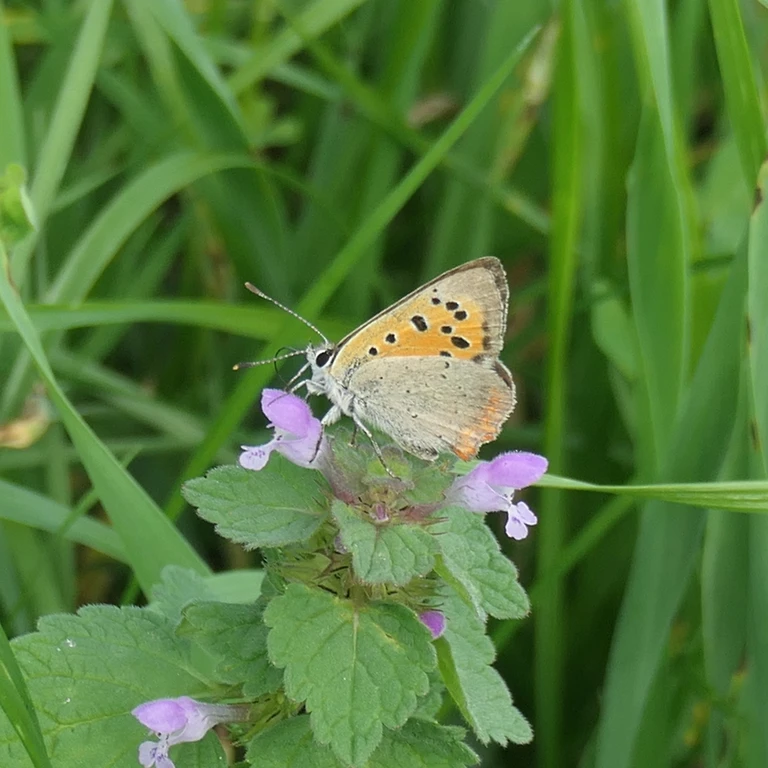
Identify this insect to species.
Lycaena phlaeas
